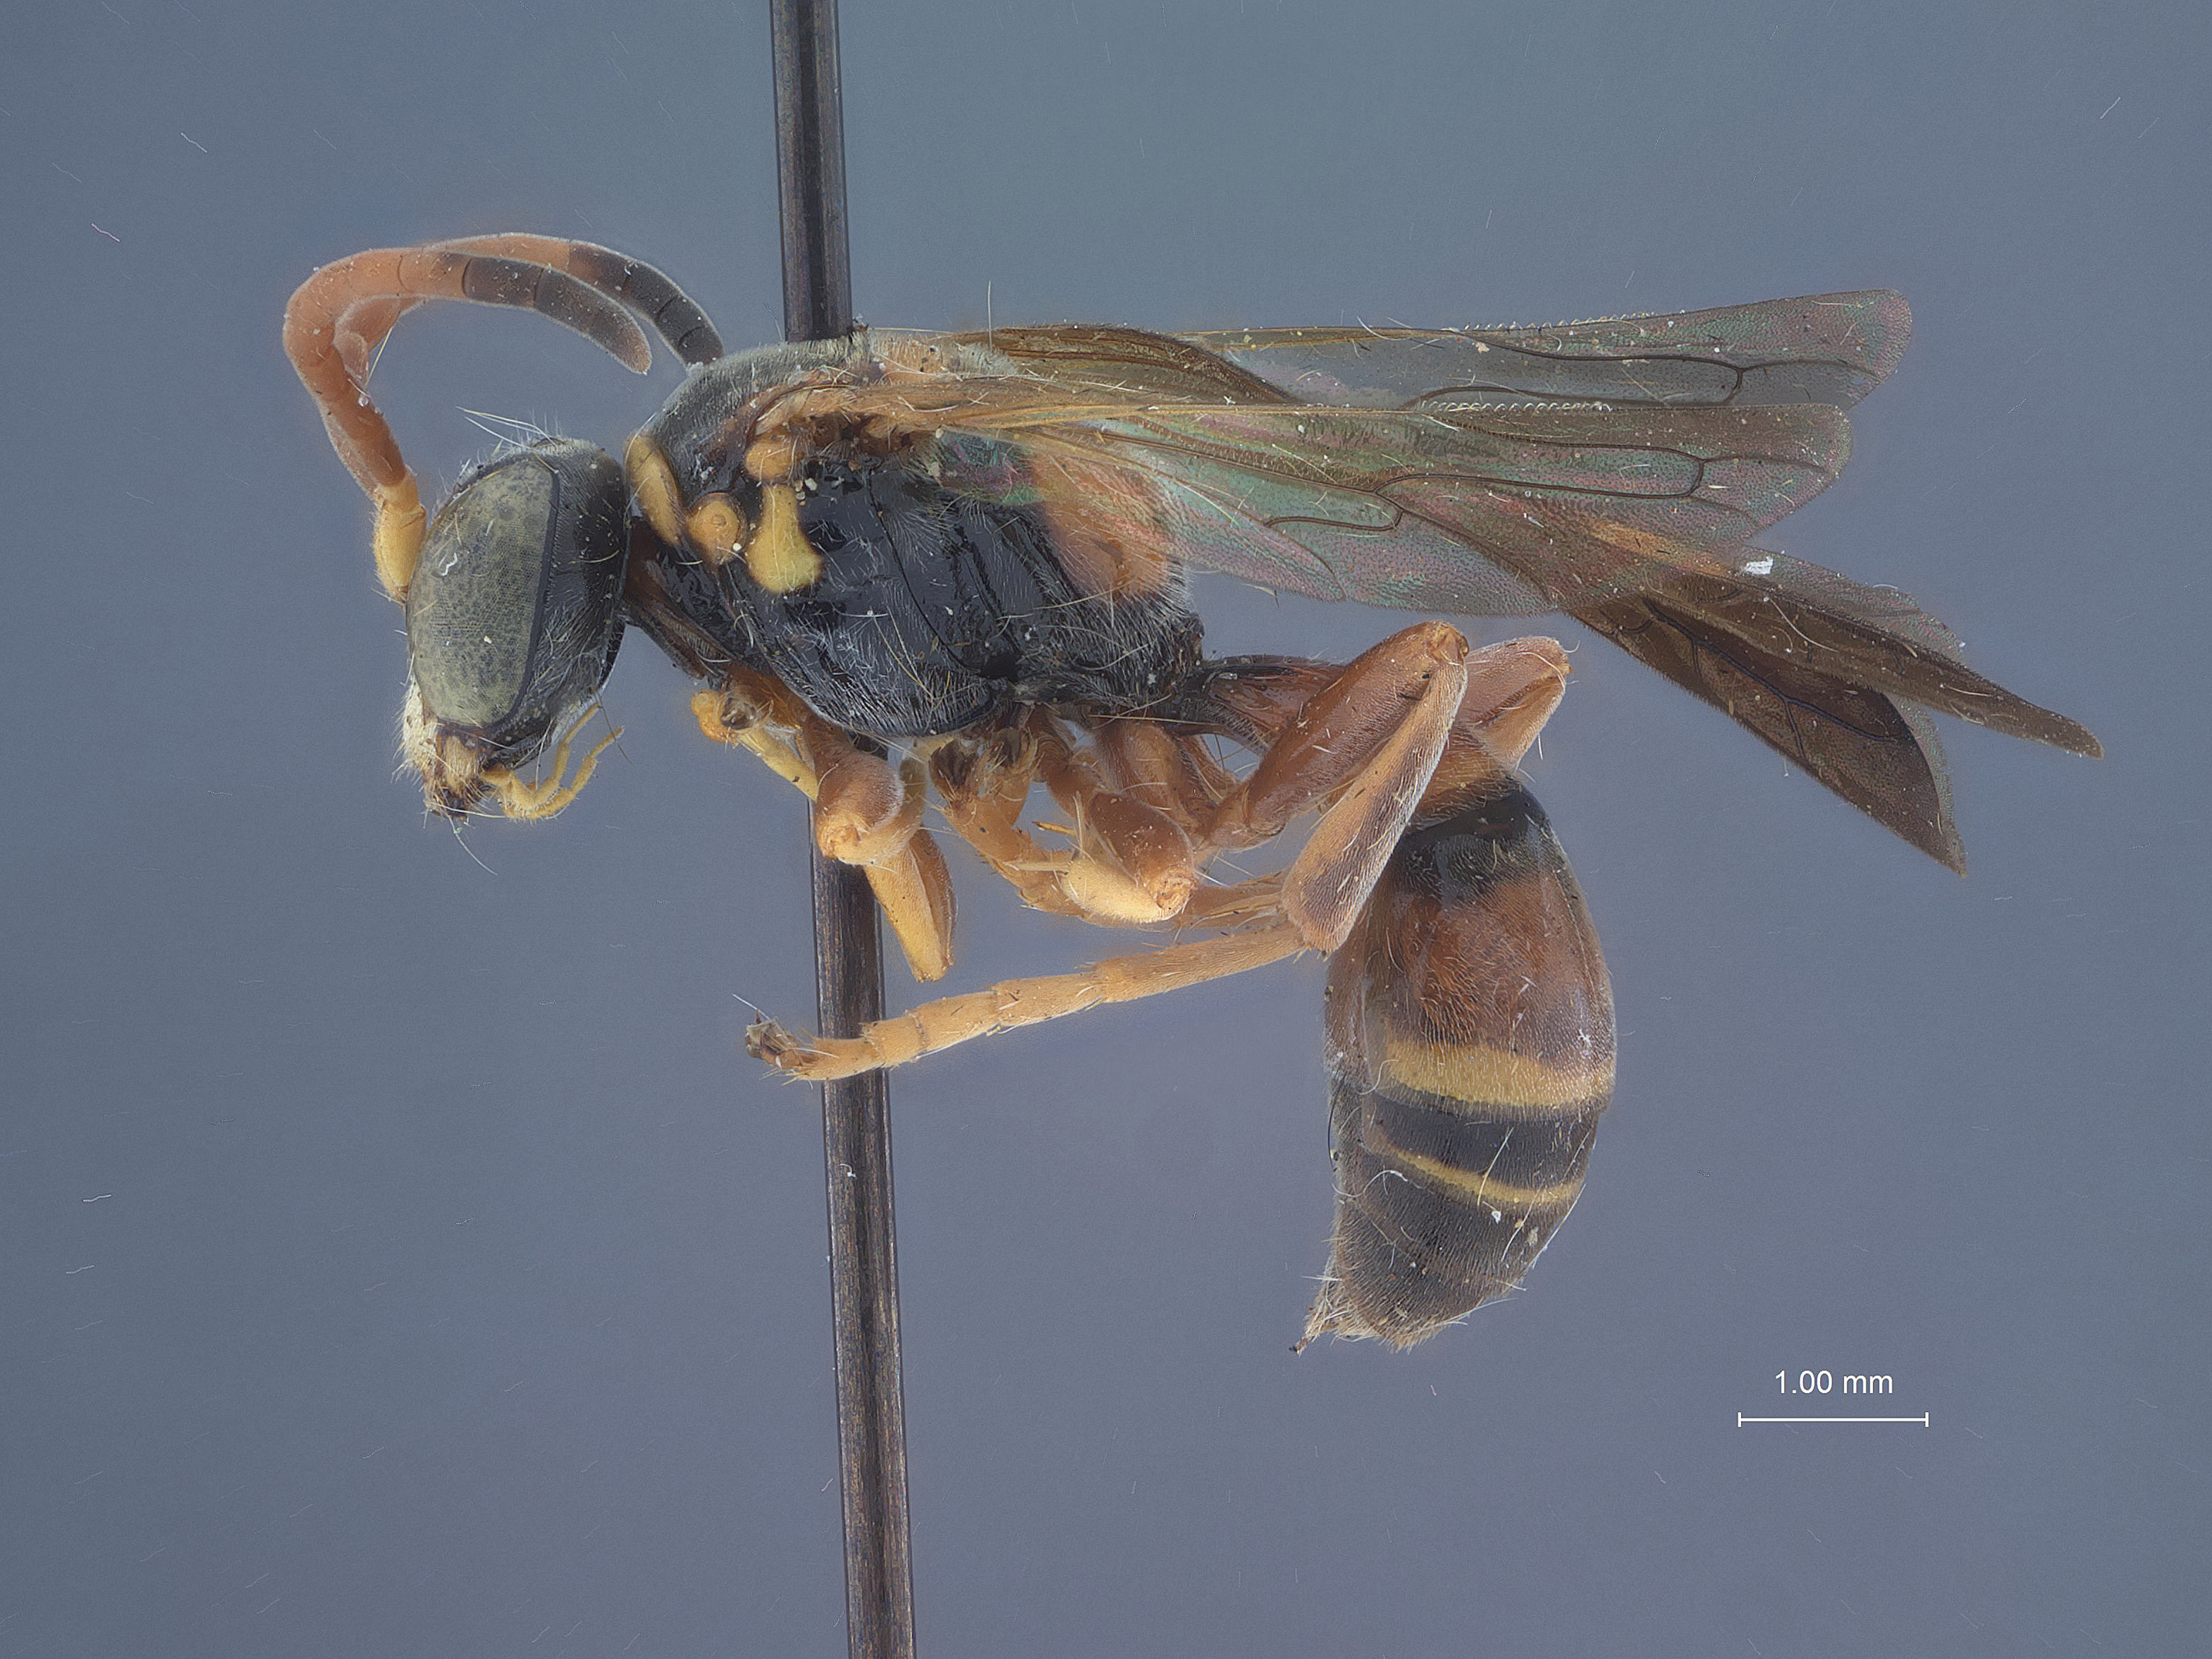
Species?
Gorytes dorothyae
